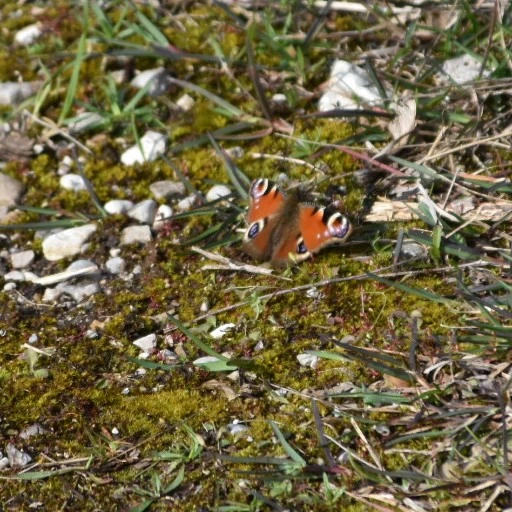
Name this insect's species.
Aglais io
